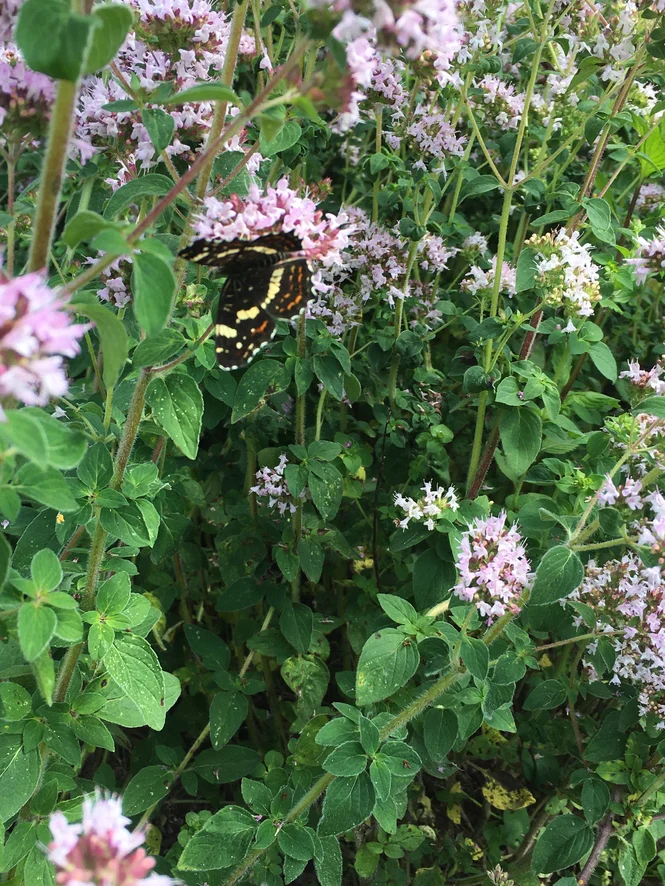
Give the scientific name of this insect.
Araschnia levana
